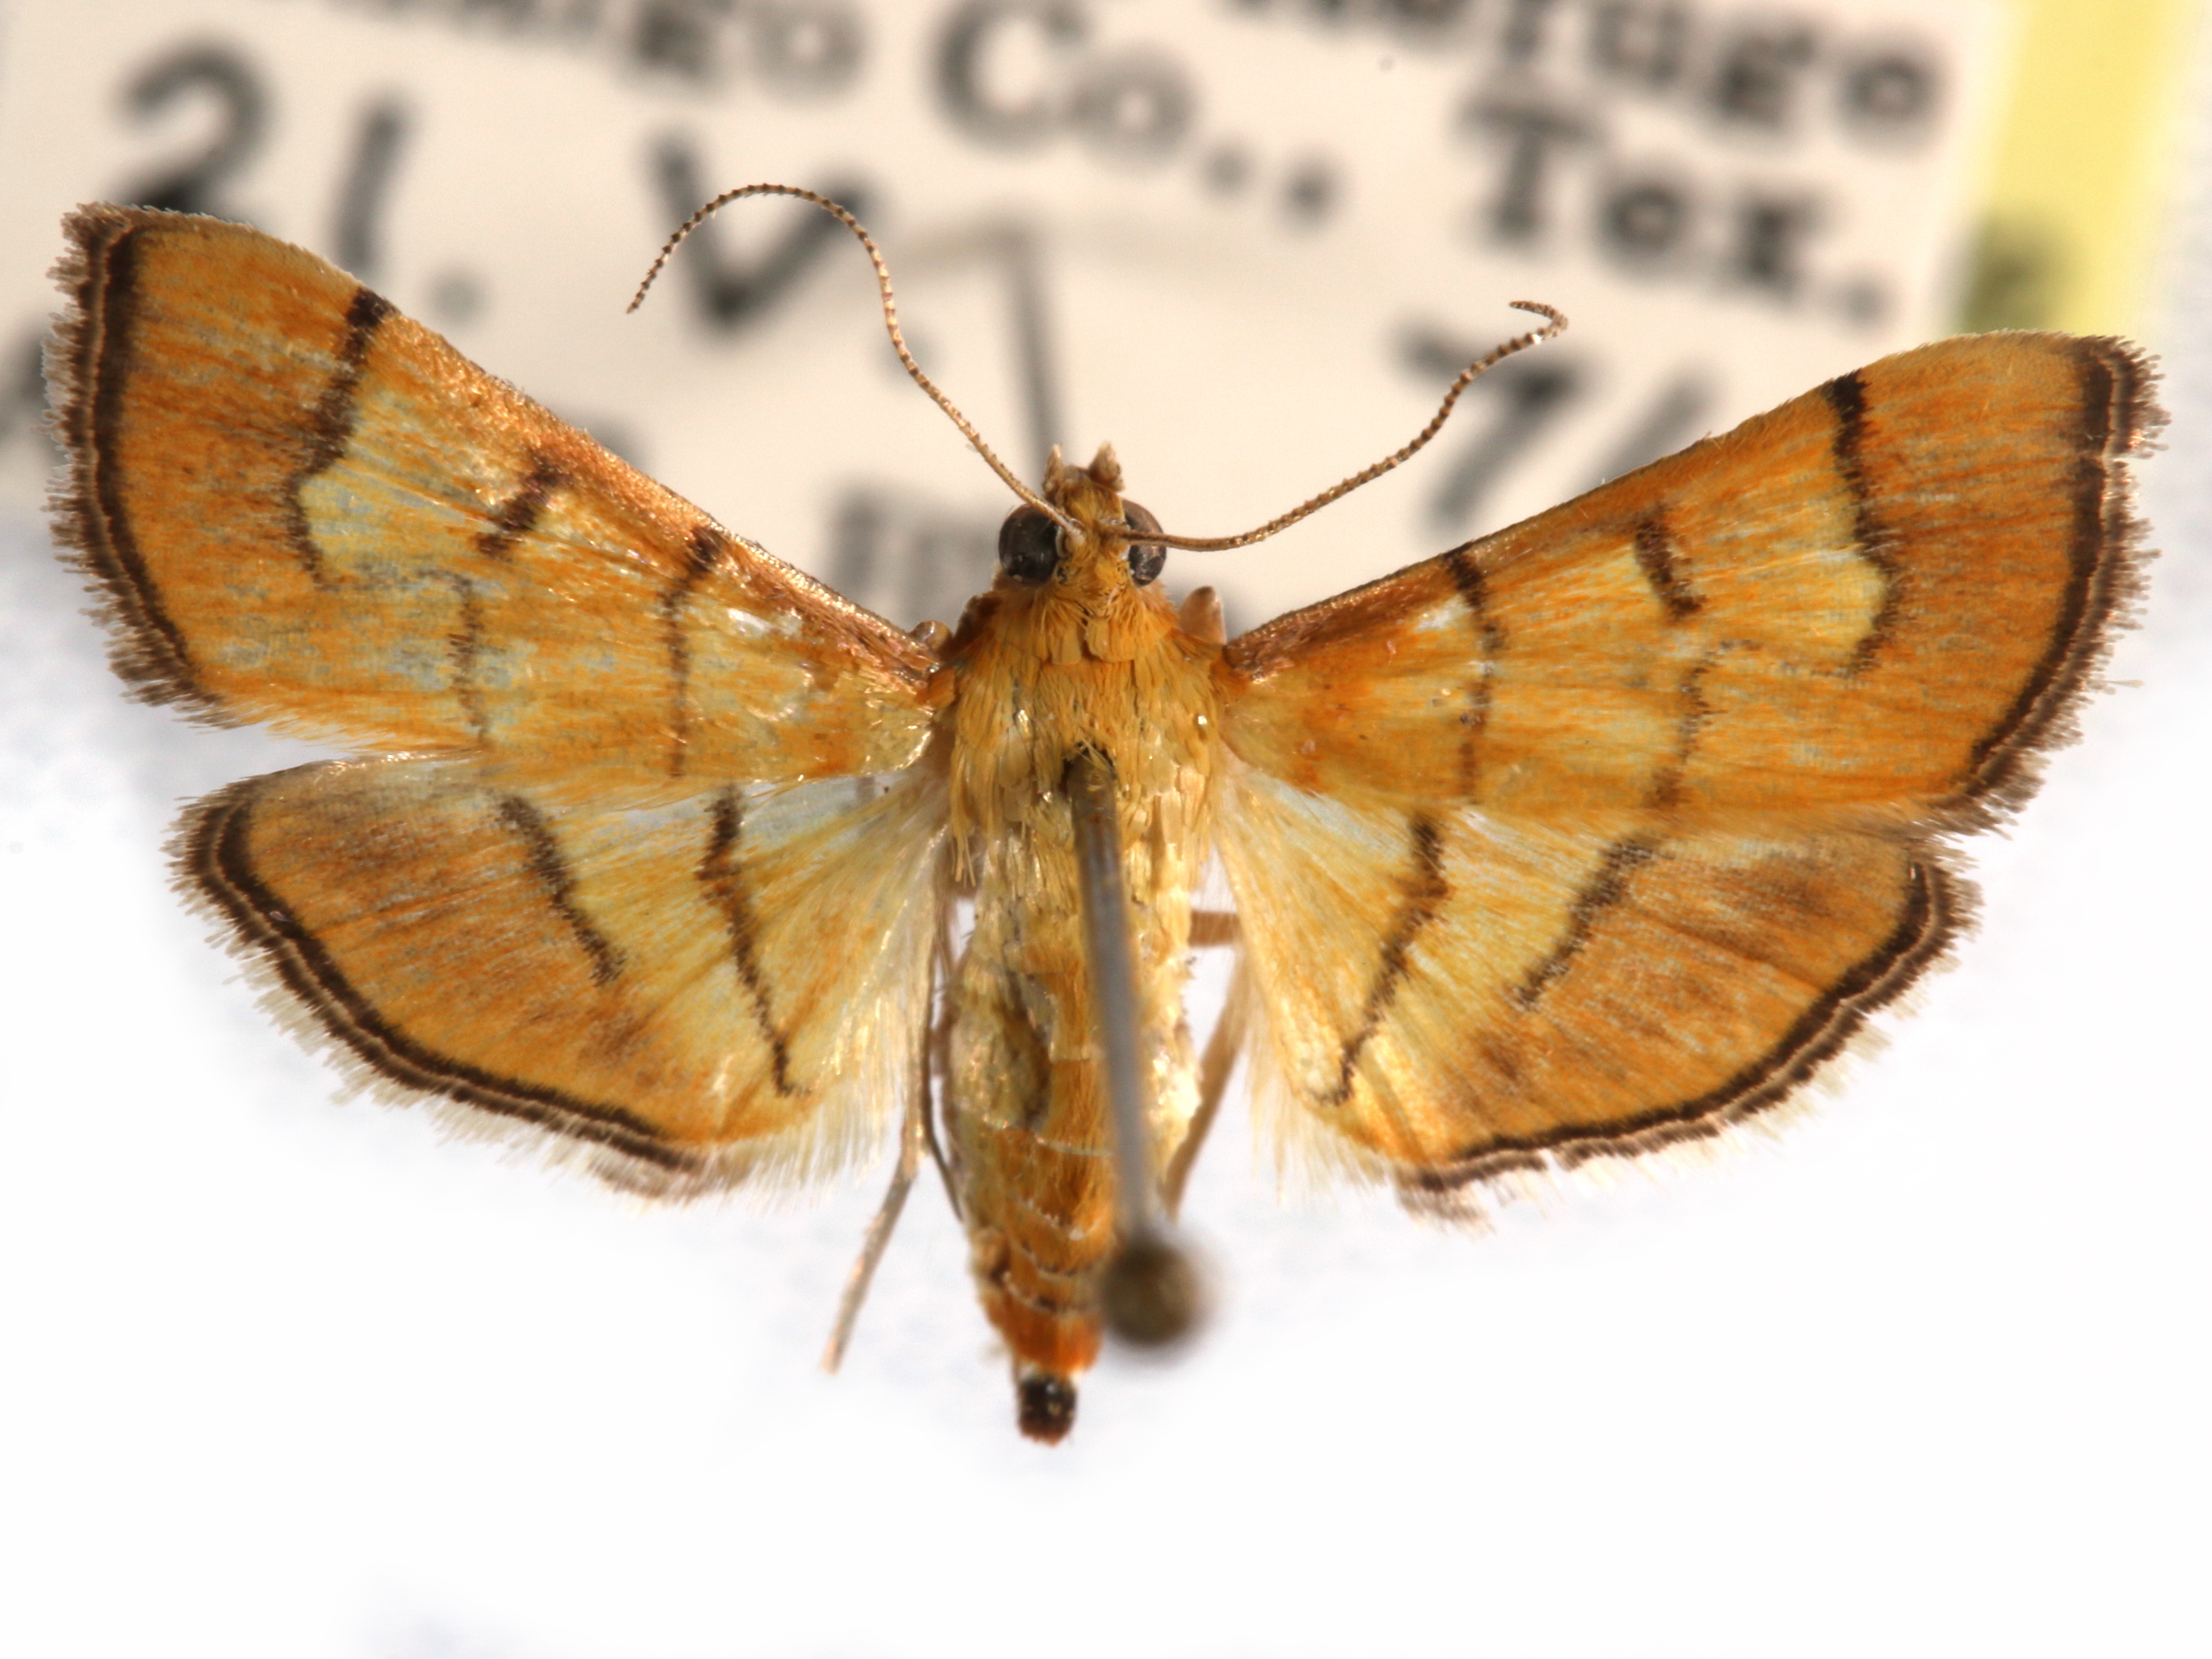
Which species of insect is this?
Salbia haemorrhoidalis
